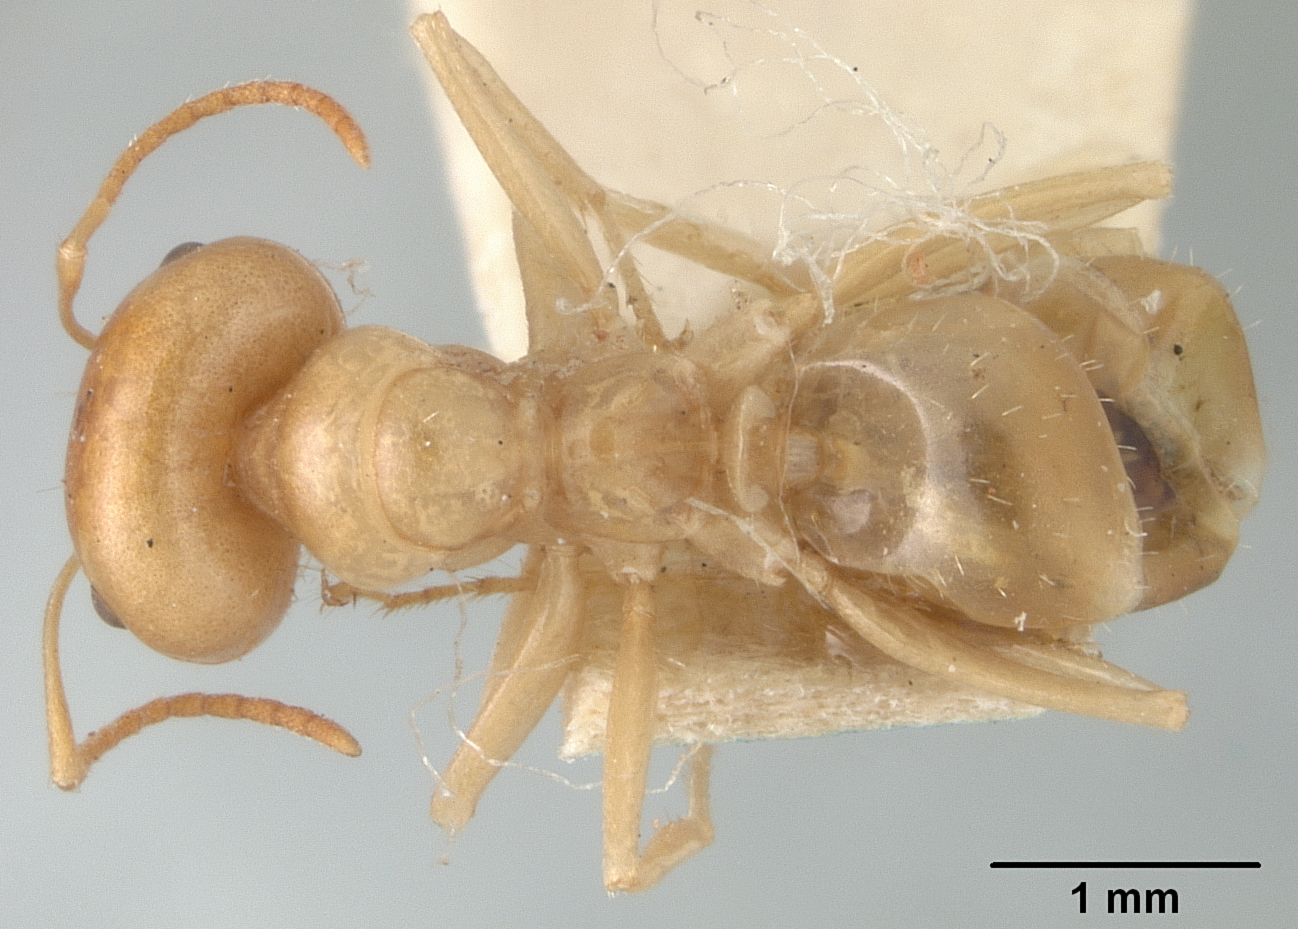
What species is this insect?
Melophorus ludius
